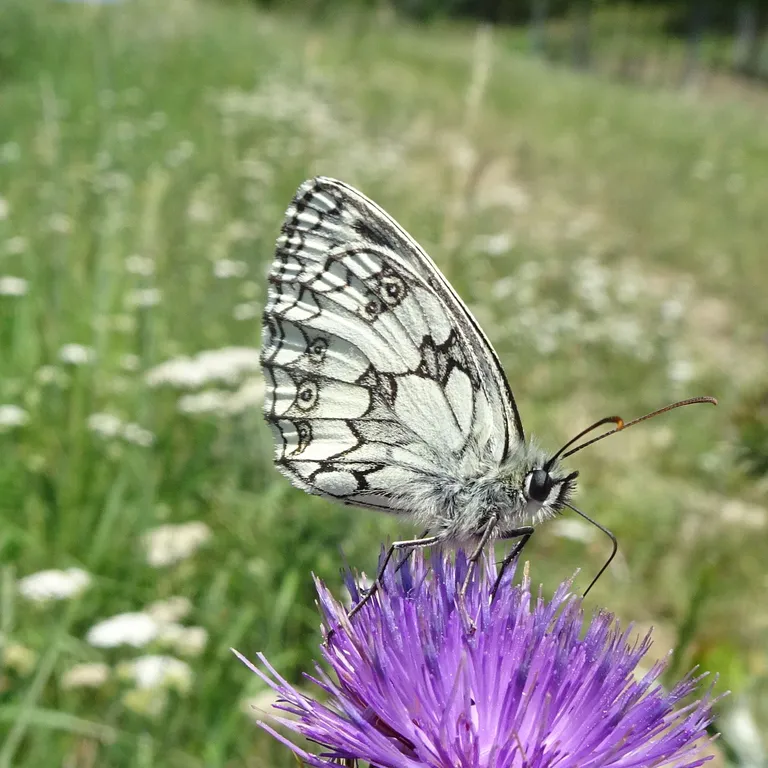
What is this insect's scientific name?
Melanargia galathea
